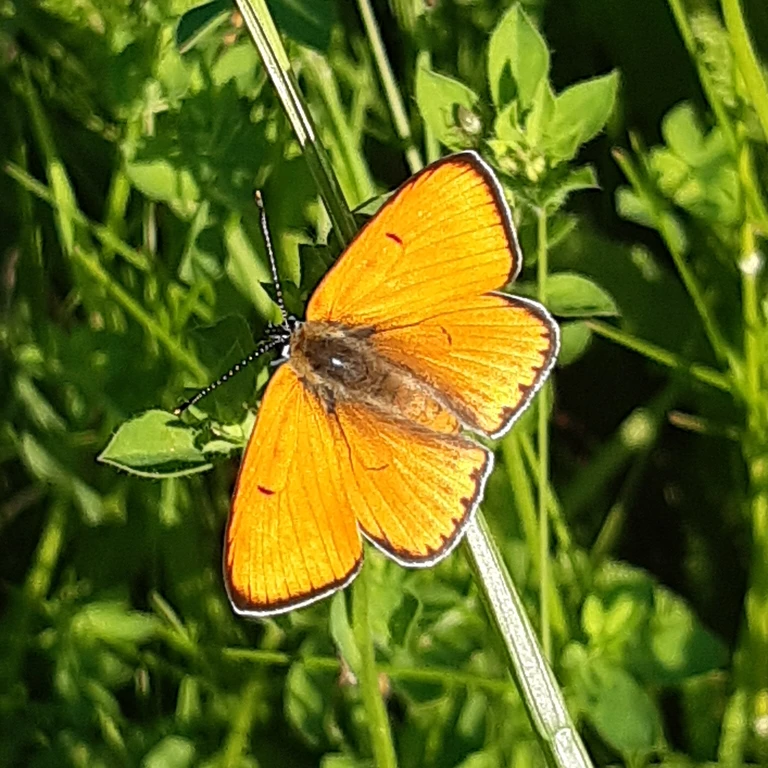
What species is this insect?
Lycaena dispar
